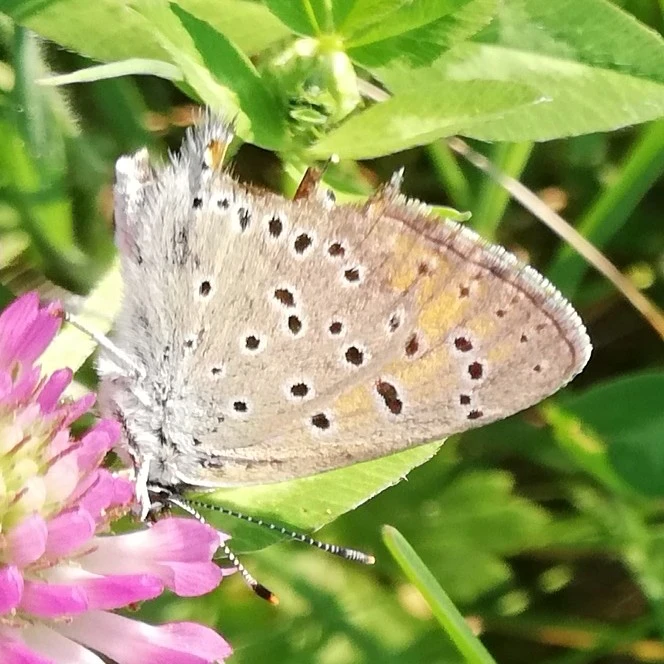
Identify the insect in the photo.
Lycaena hippothoe (also Palaeochrysophanus hippothoe)
